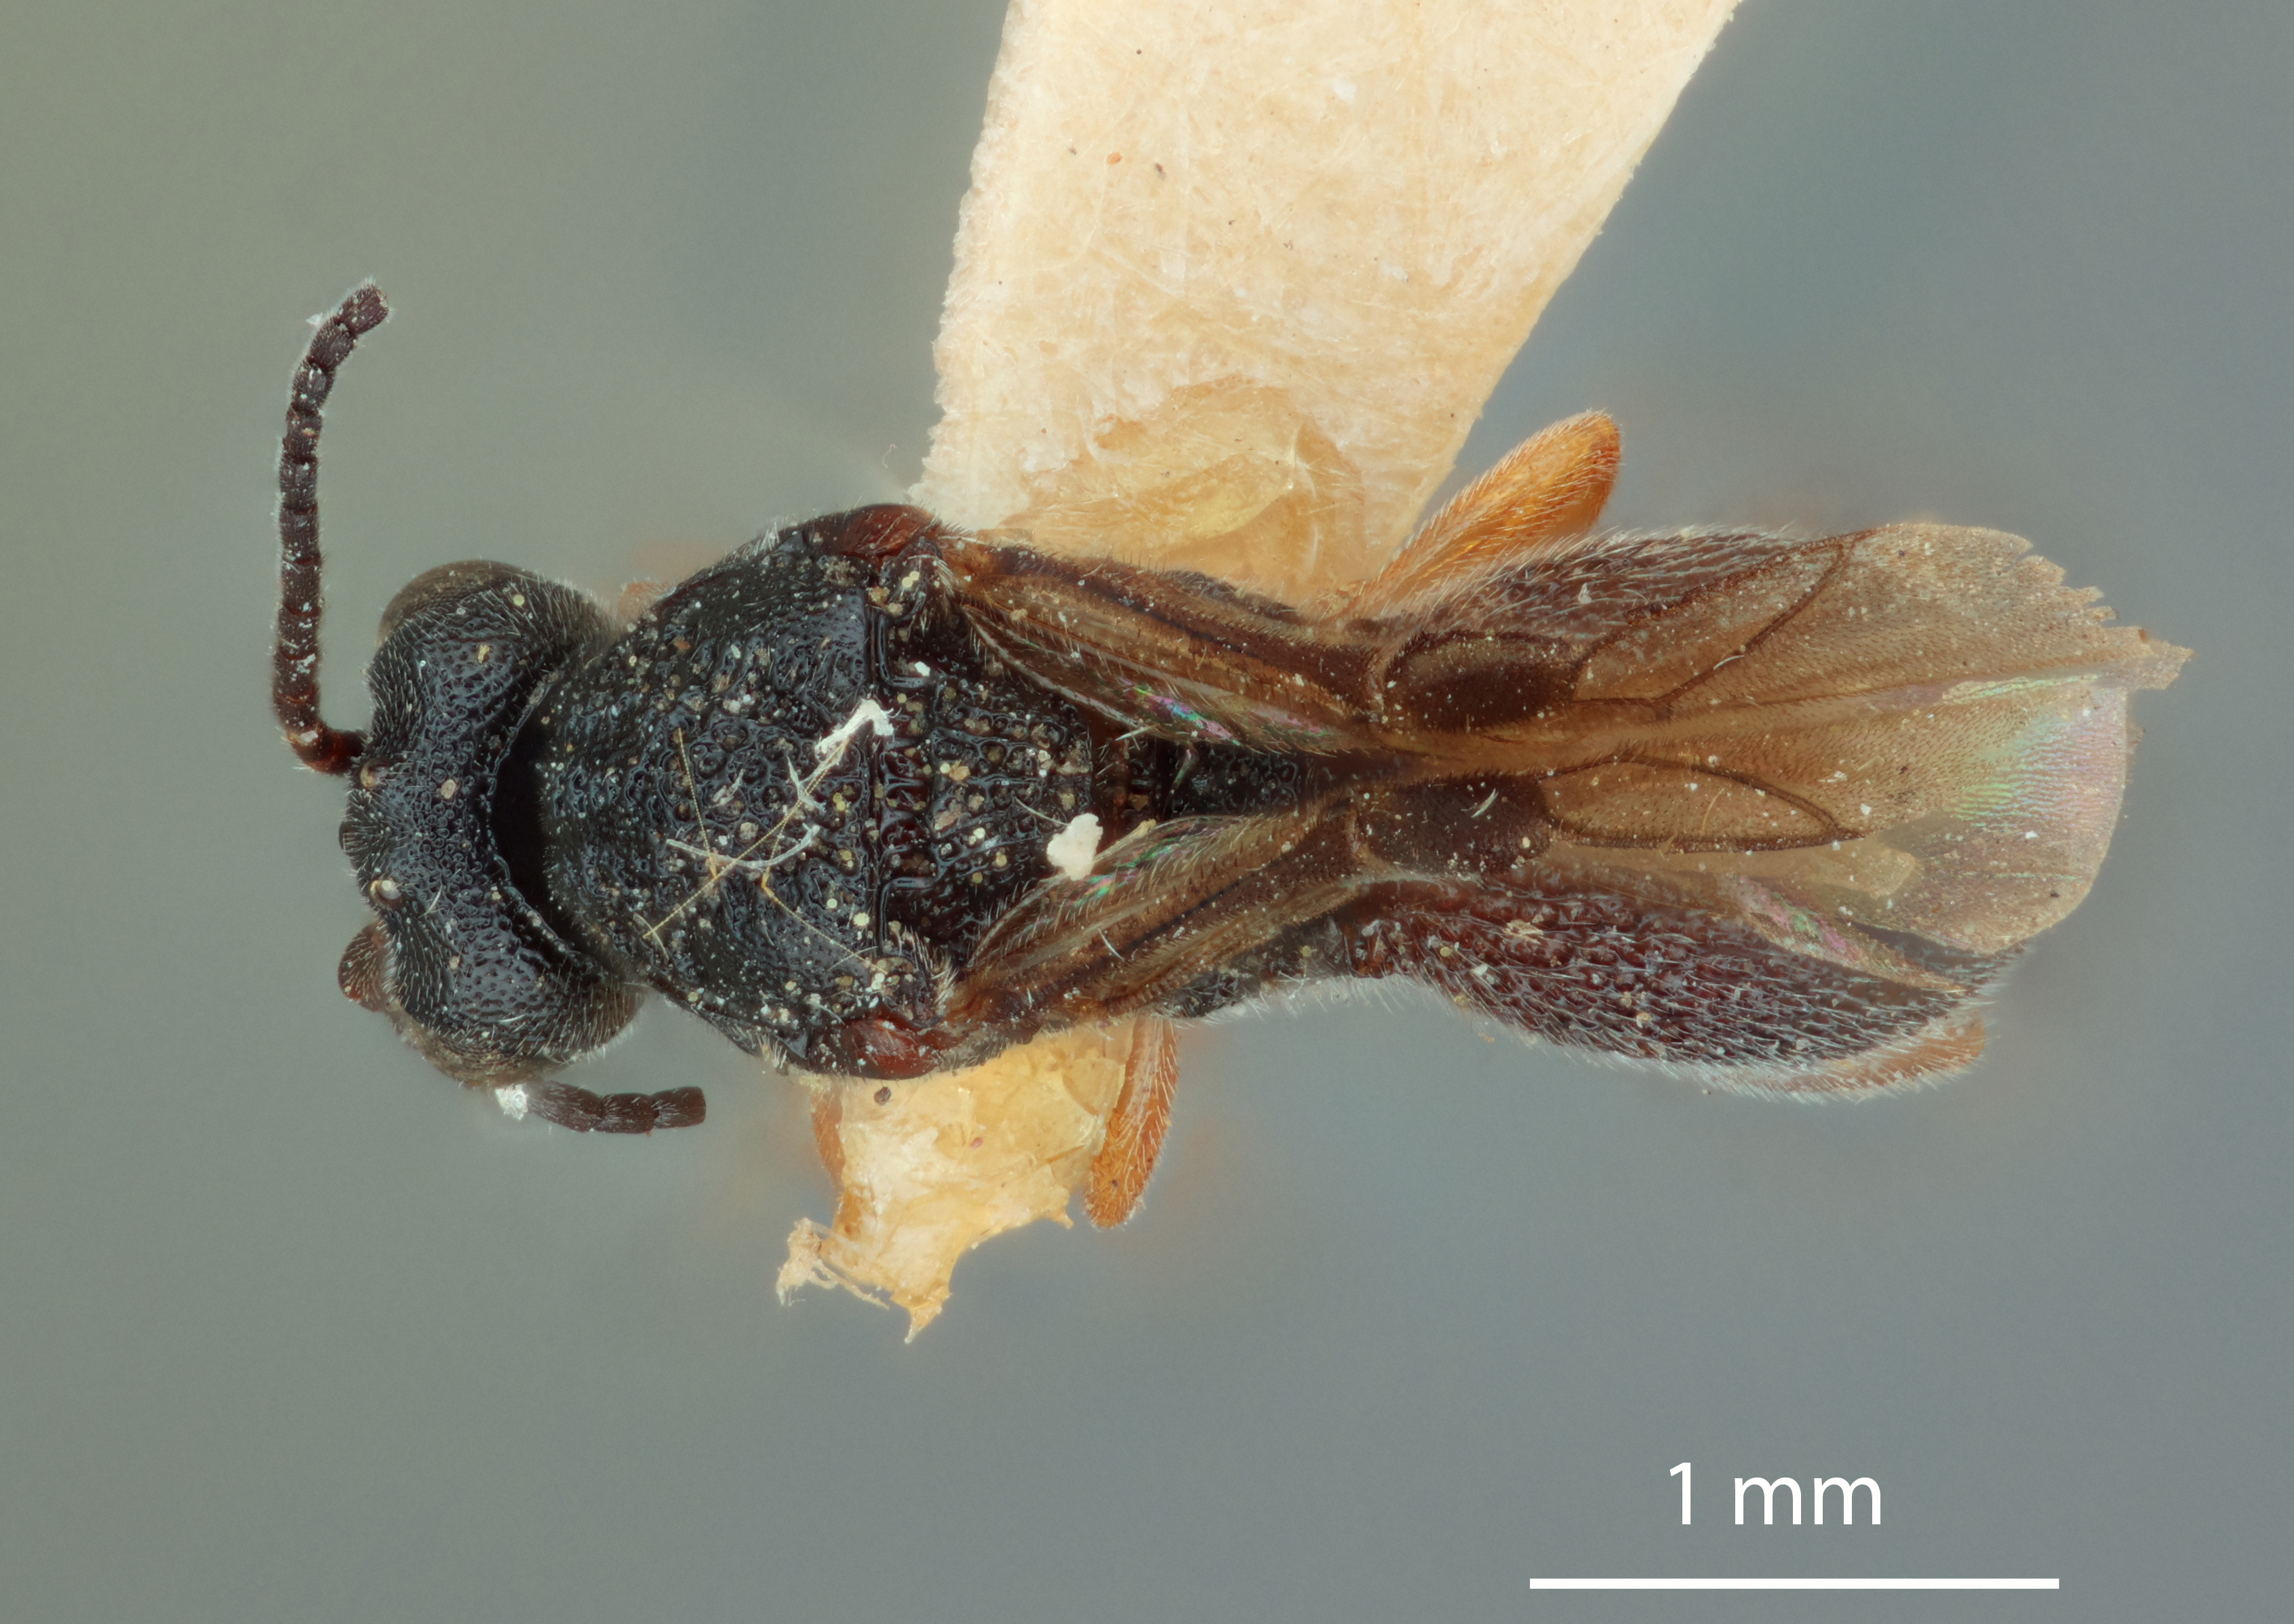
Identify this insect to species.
Urosigalphus dakotaensis
